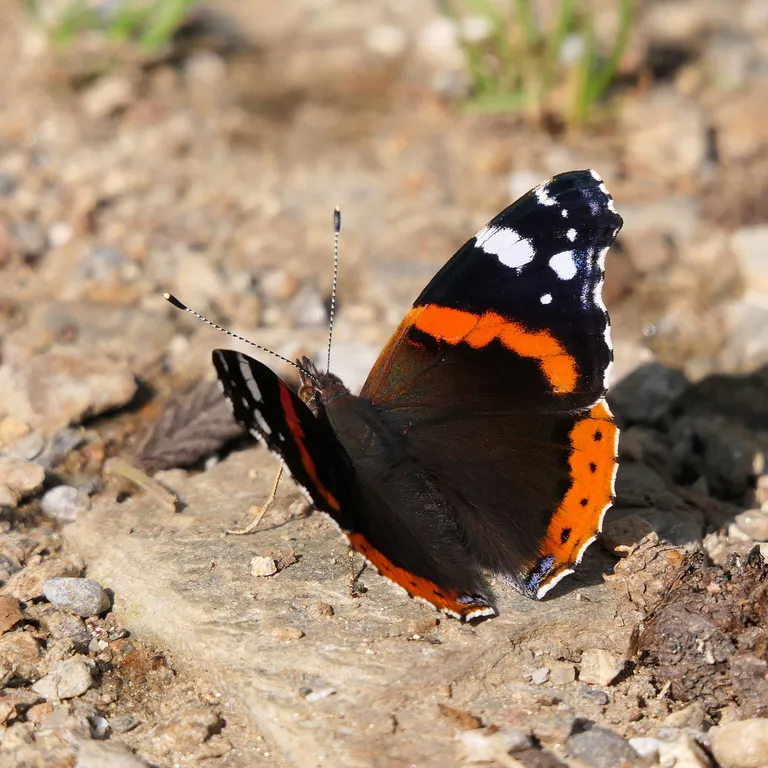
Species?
Vanessa atalanta
